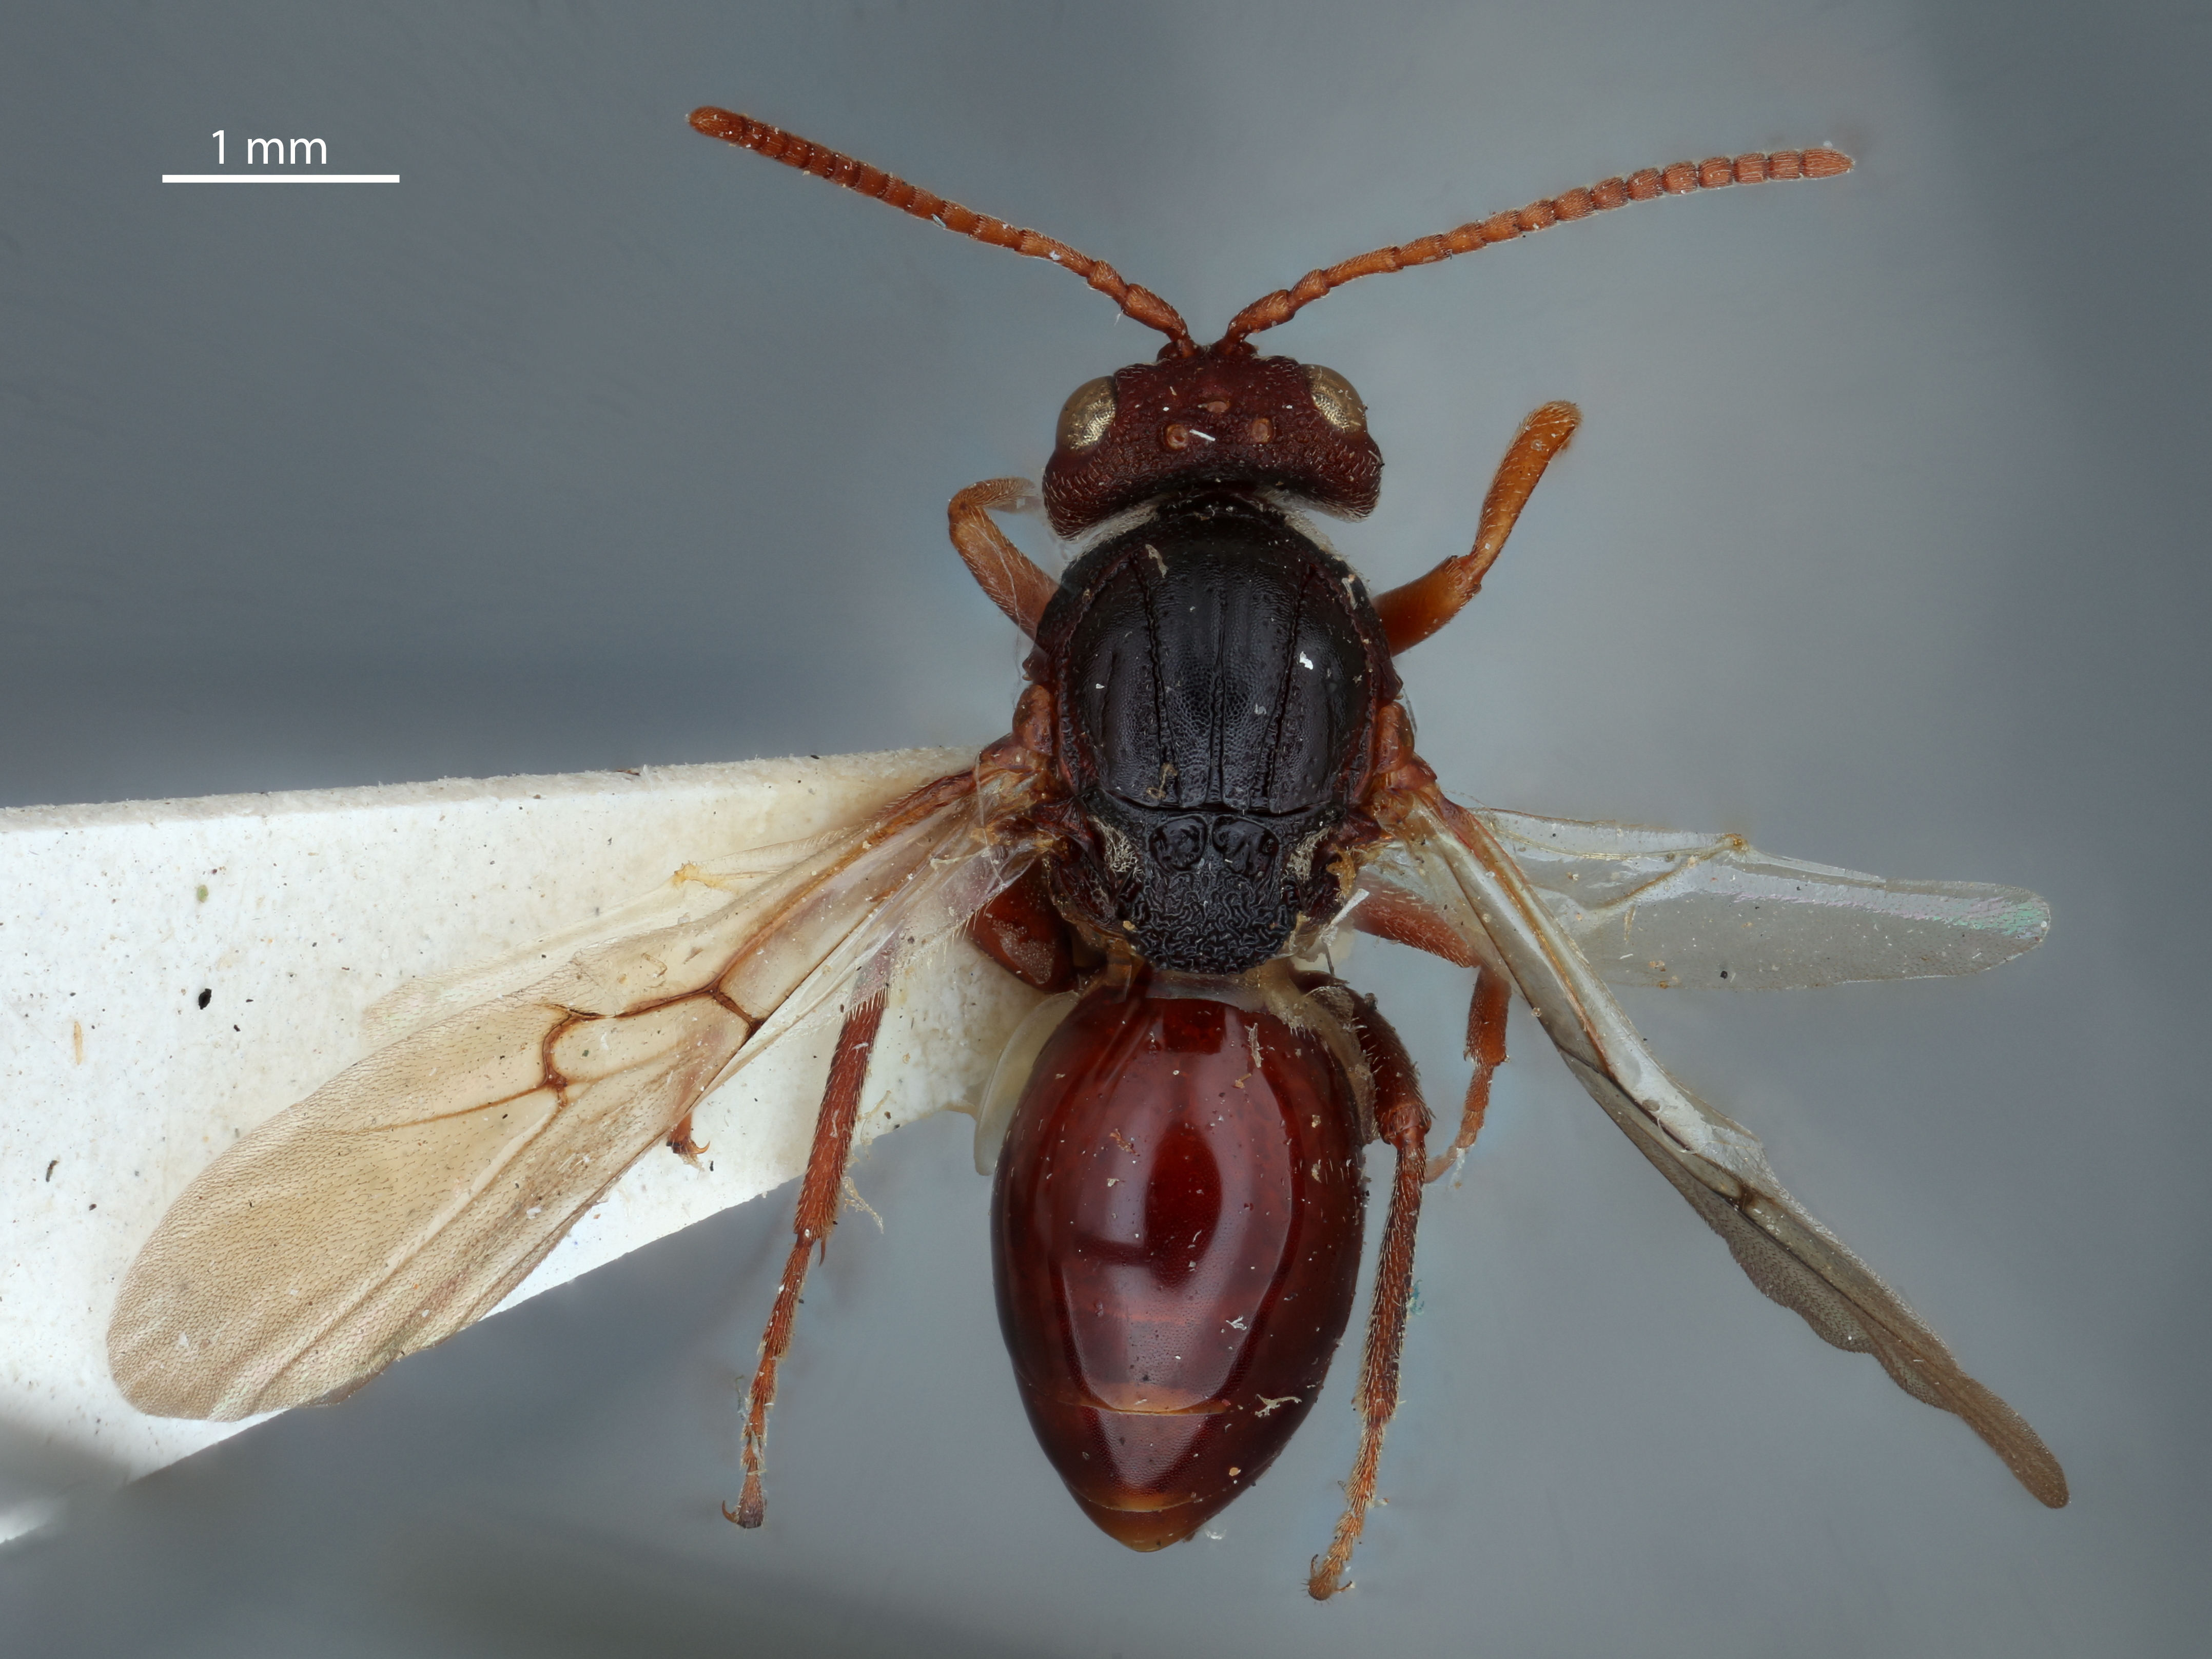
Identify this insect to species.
Trisolenia punctata
